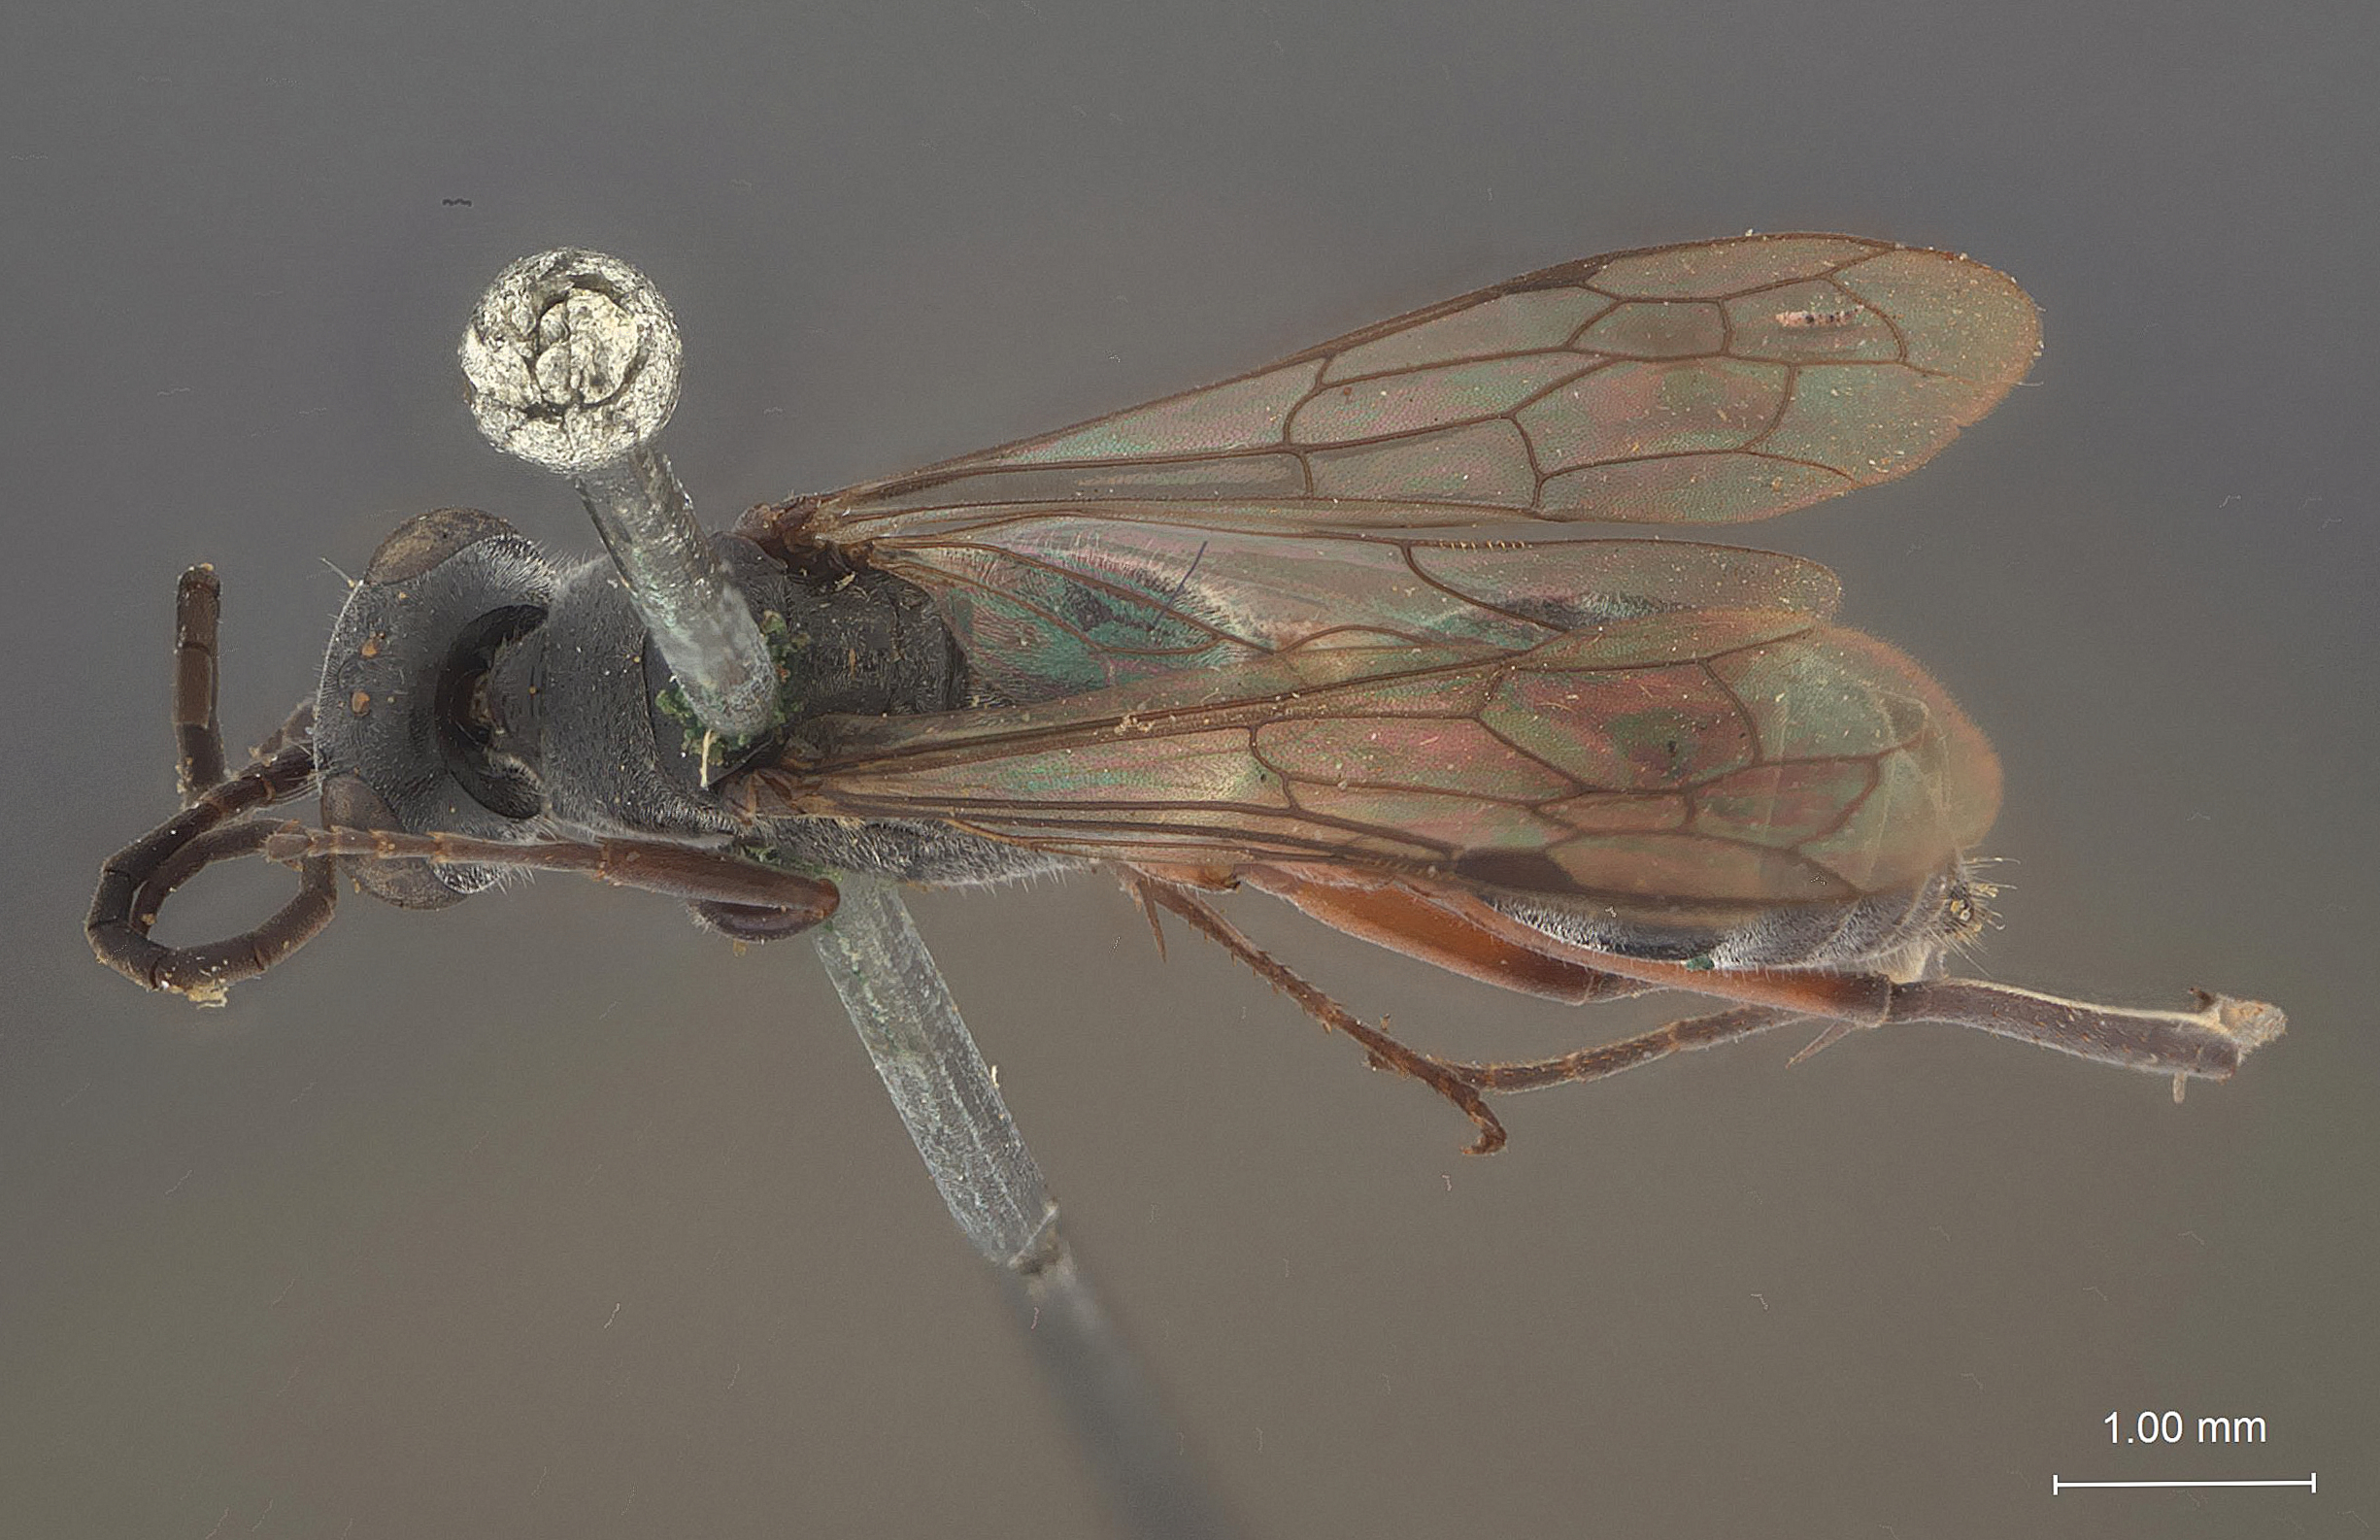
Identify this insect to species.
Meragenia clara
